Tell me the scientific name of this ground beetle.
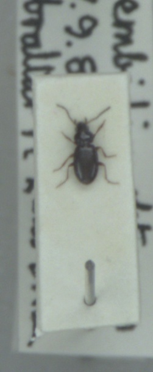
Bembidion obtusum
